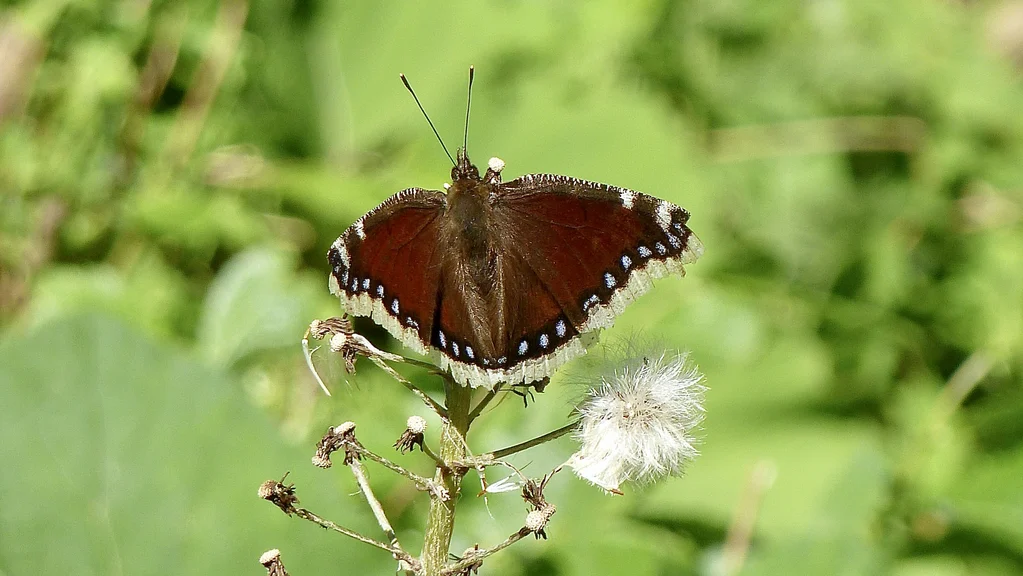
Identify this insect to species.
Nymphalis antiopa
